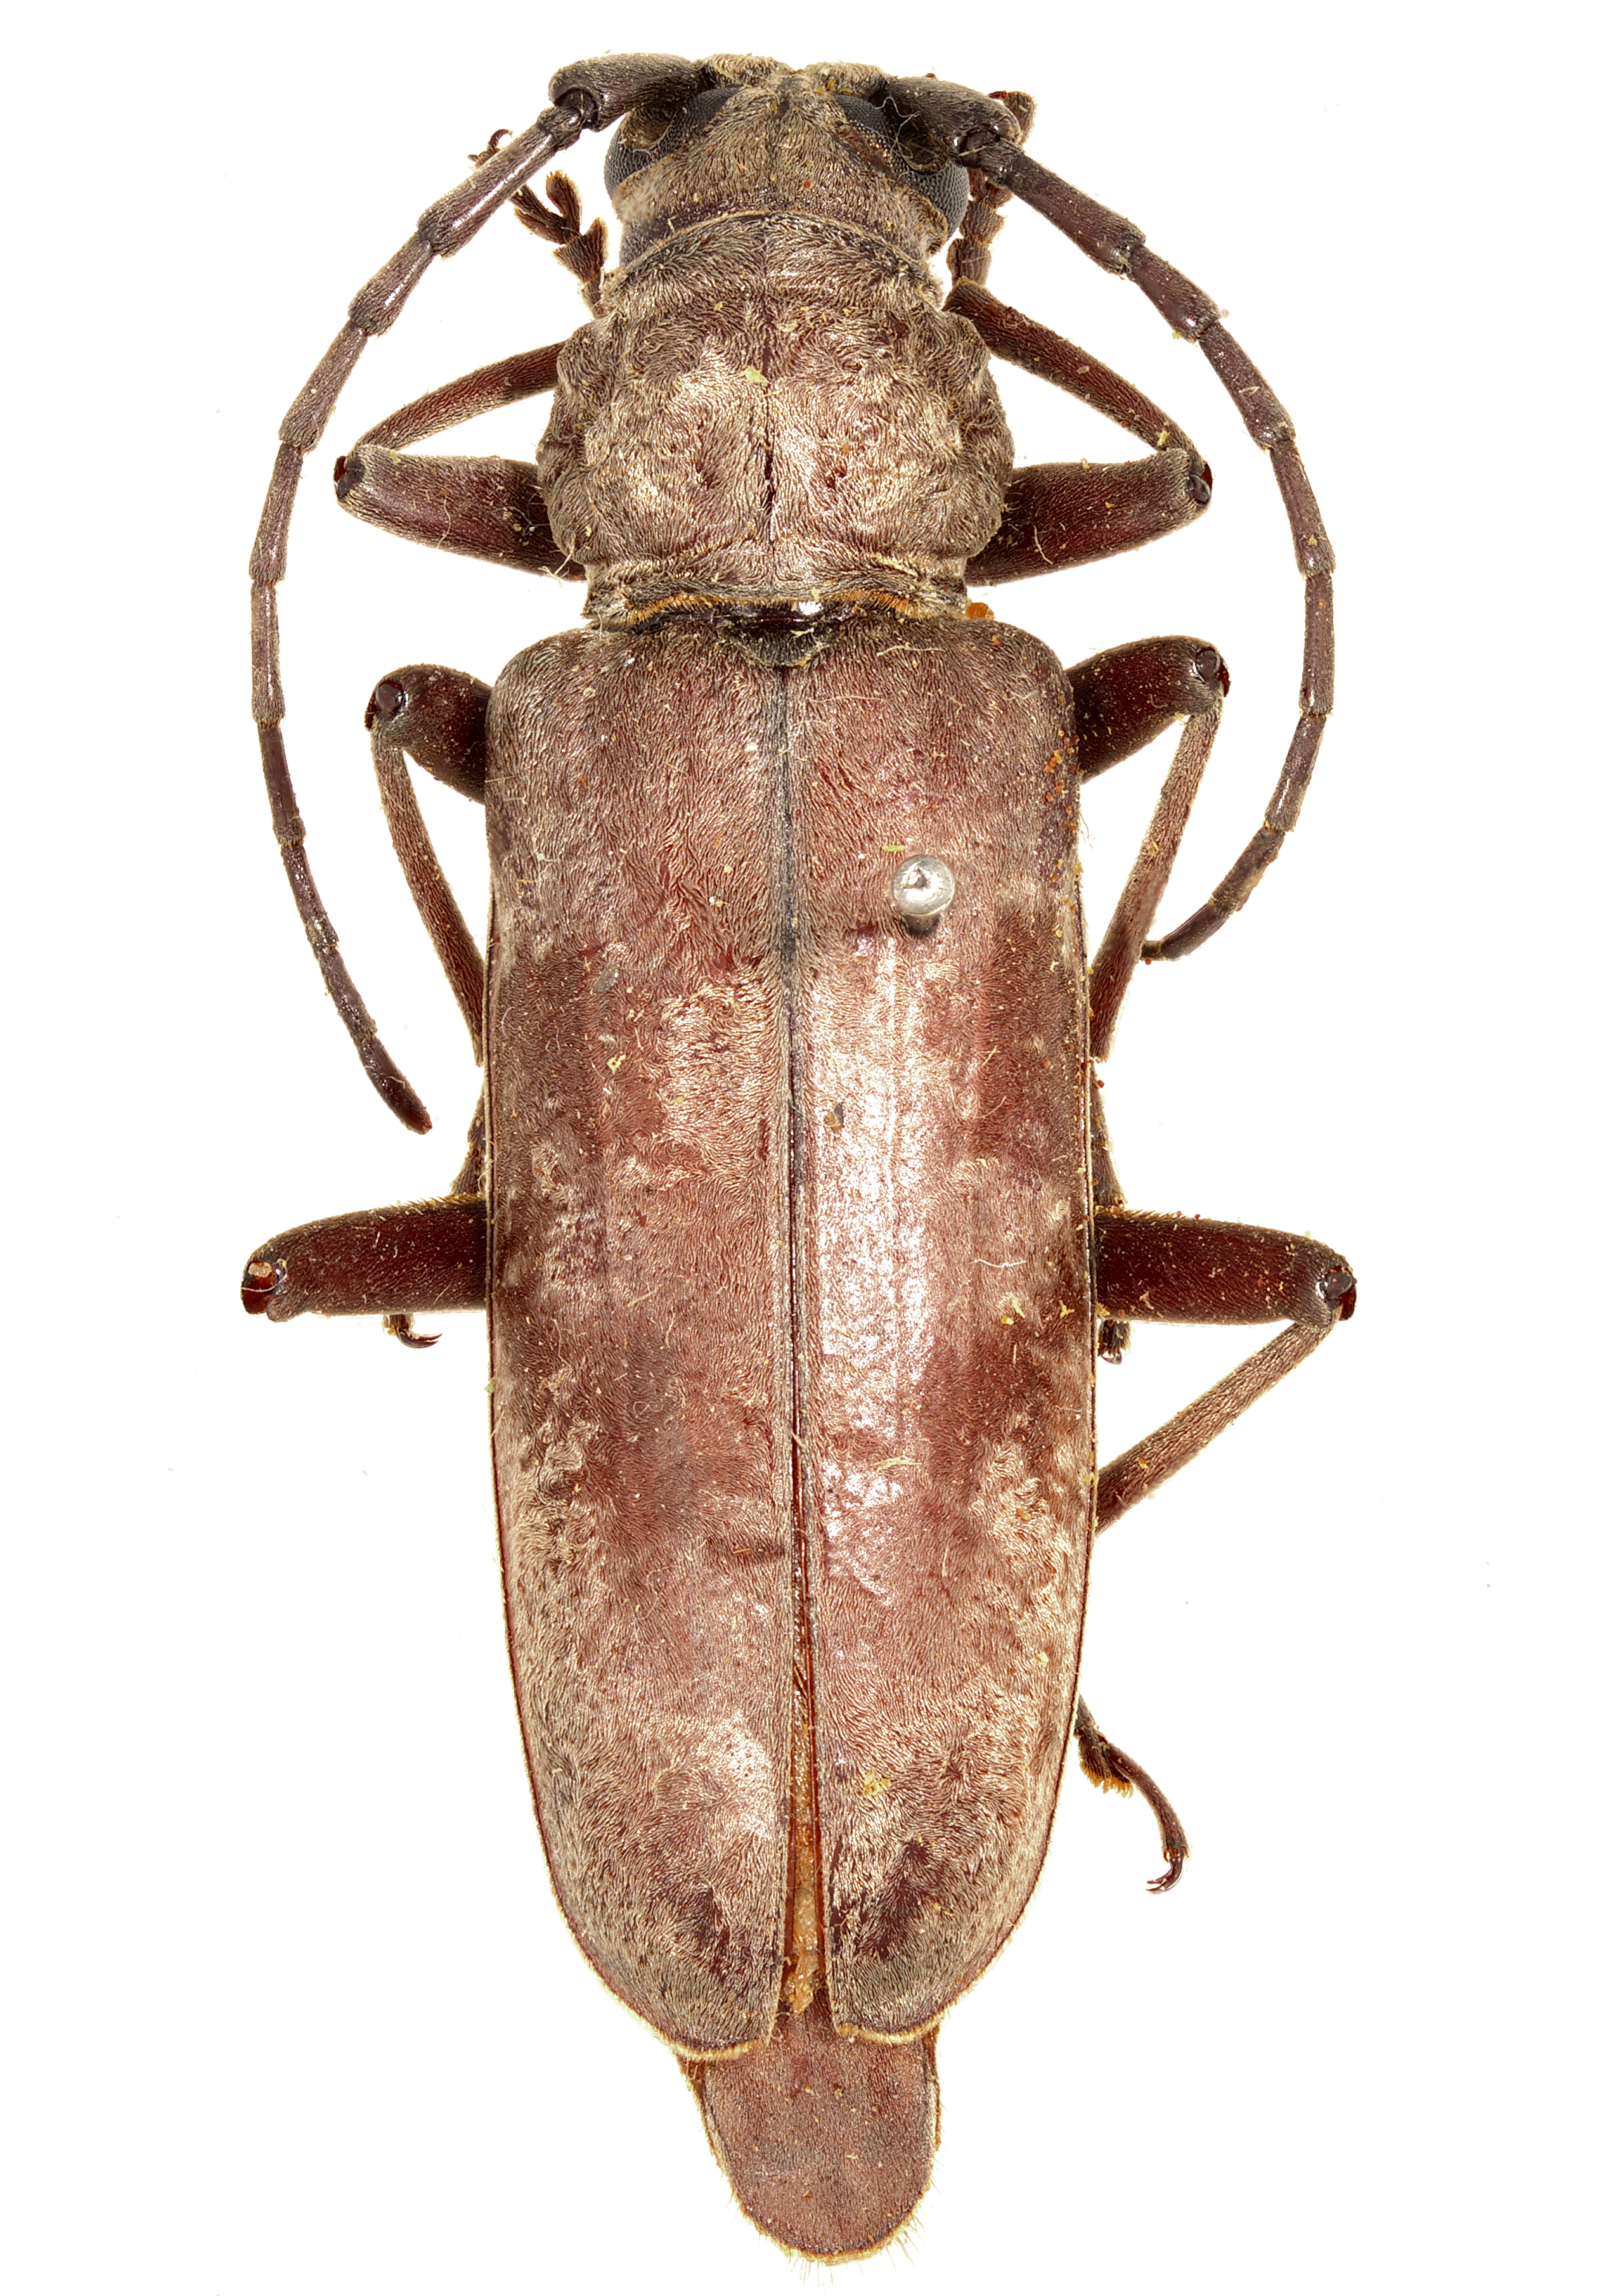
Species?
Taurotagus klugi
